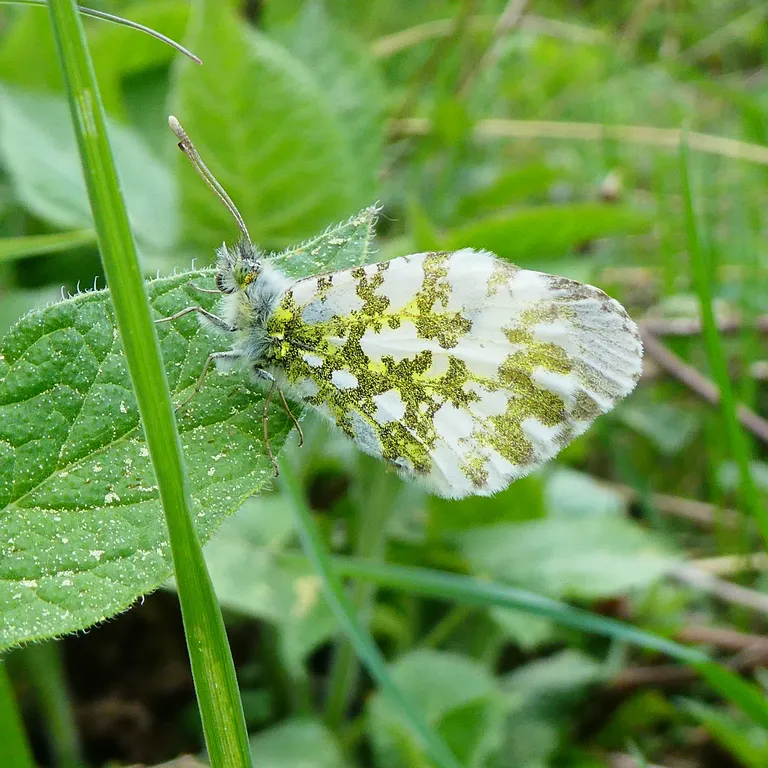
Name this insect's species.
Anthocharis cardamines
